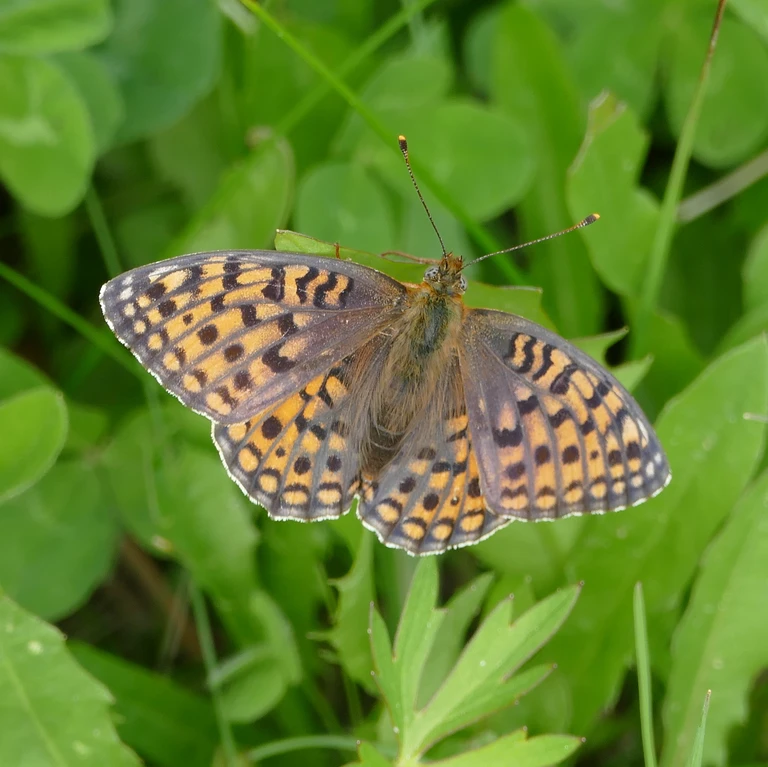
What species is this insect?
Fabriciana niobe
